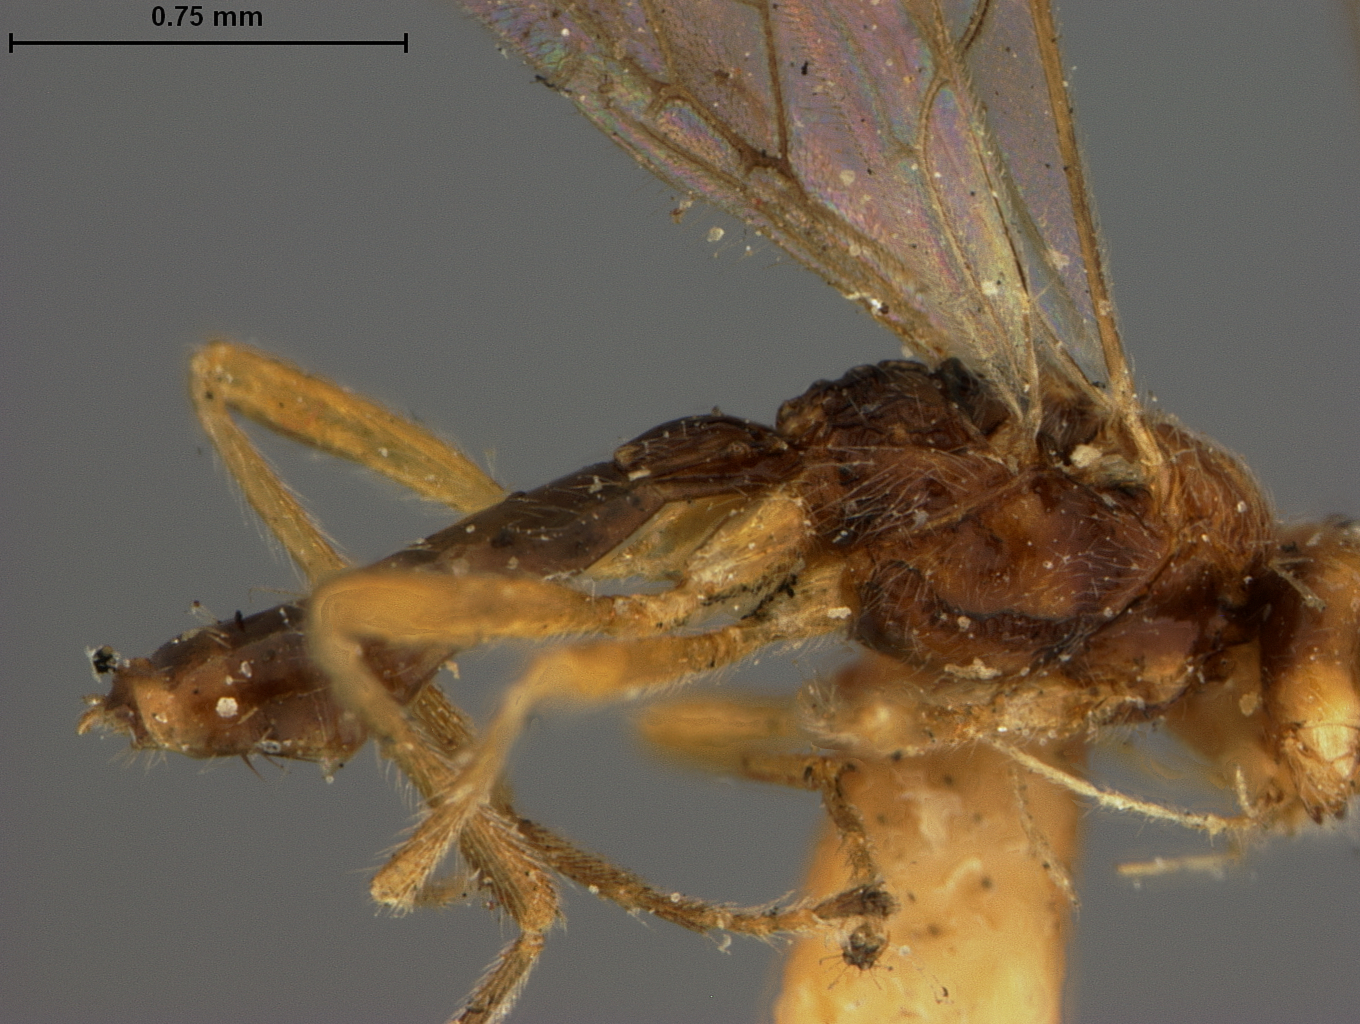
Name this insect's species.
Phaenocarpa formosae
